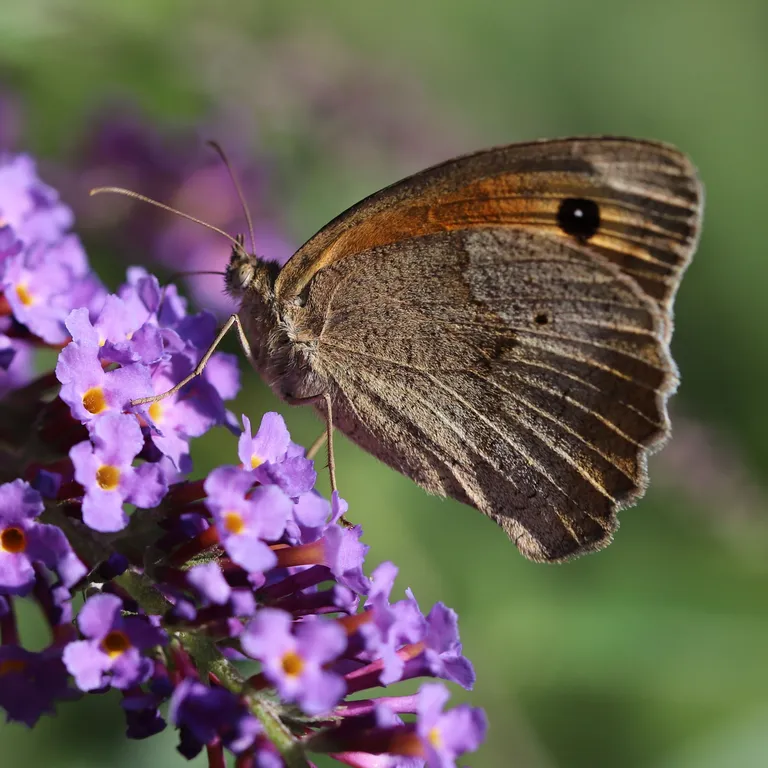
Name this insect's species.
Maniola jurtina
